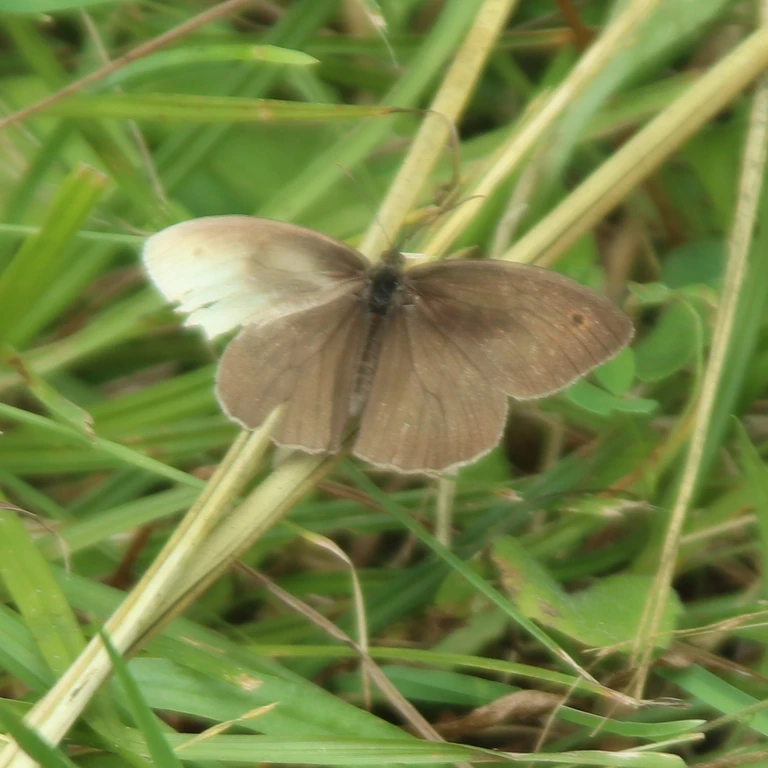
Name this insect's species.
Maniola jurtina
